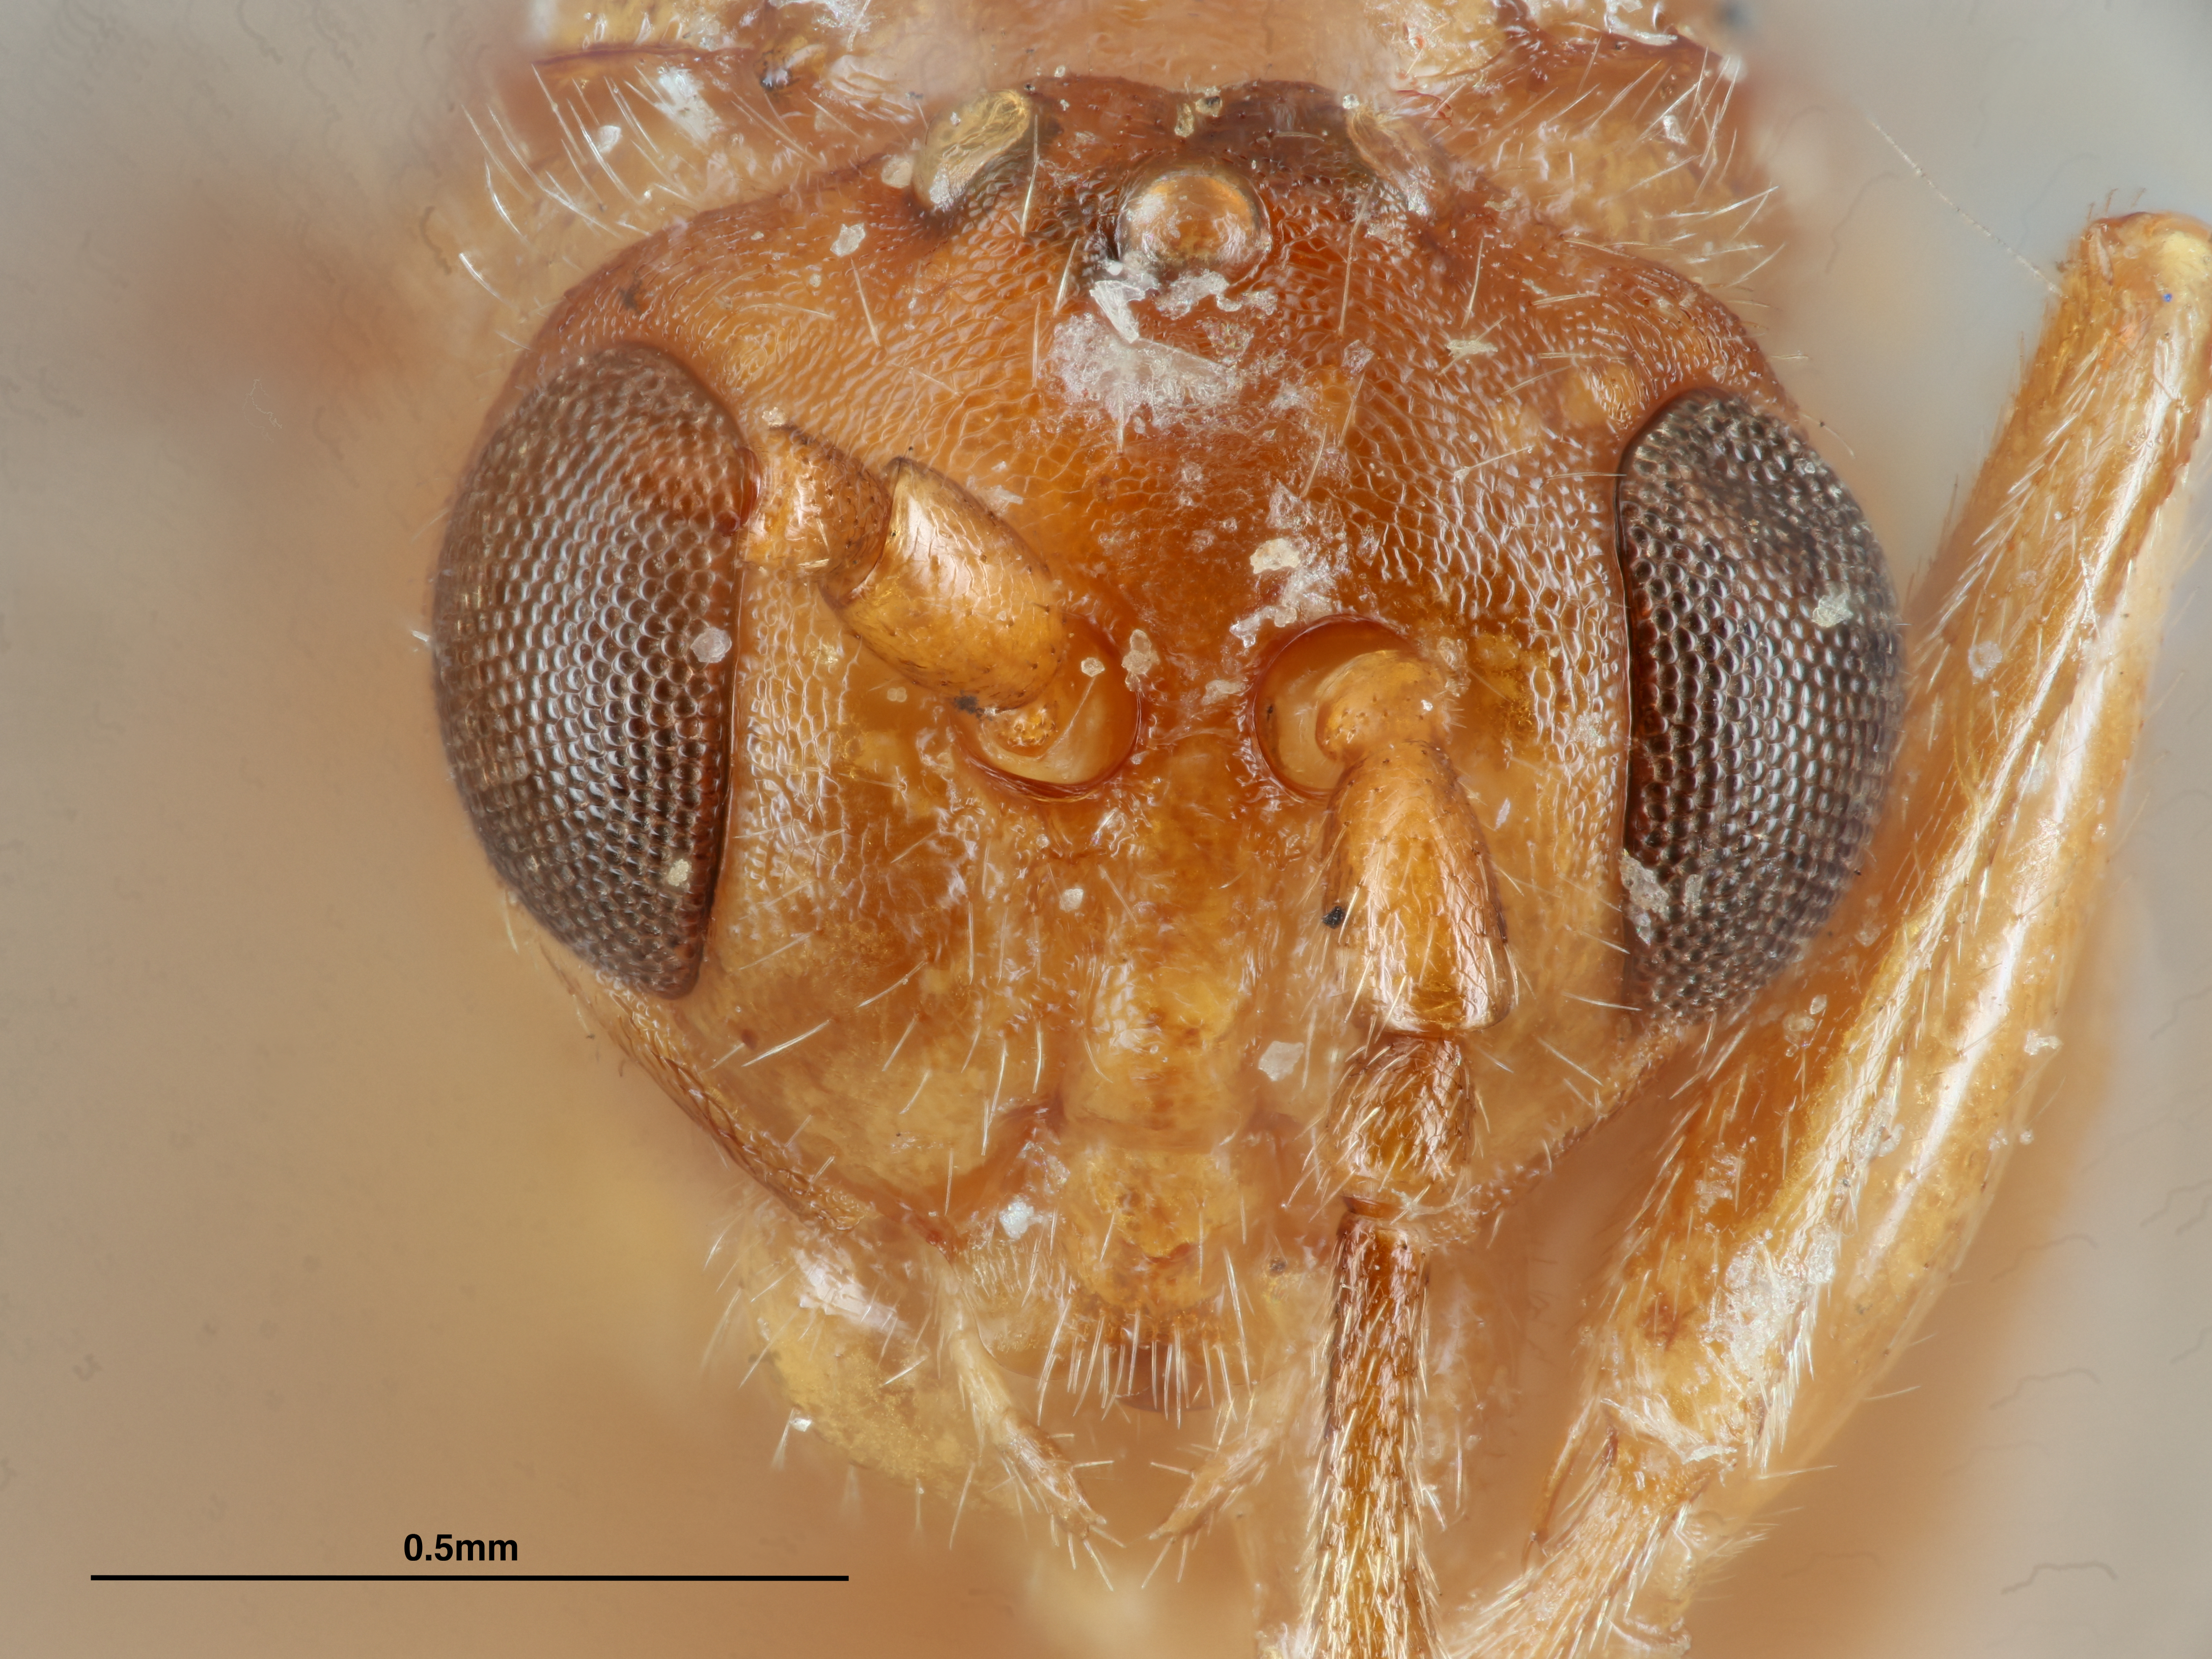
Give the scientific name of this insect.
Dryophanta radicola
